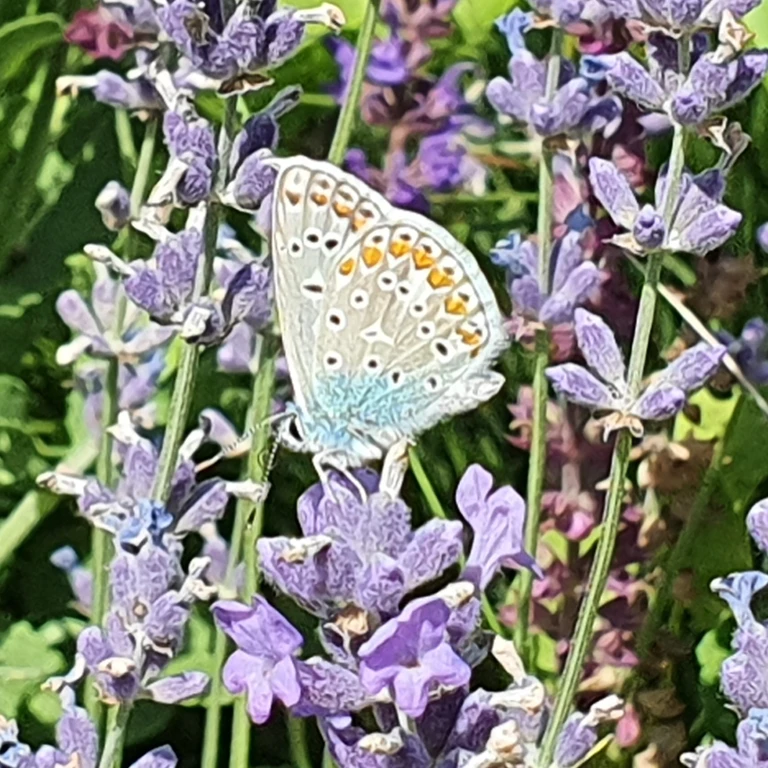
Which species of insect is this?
Polyommatus icarus
